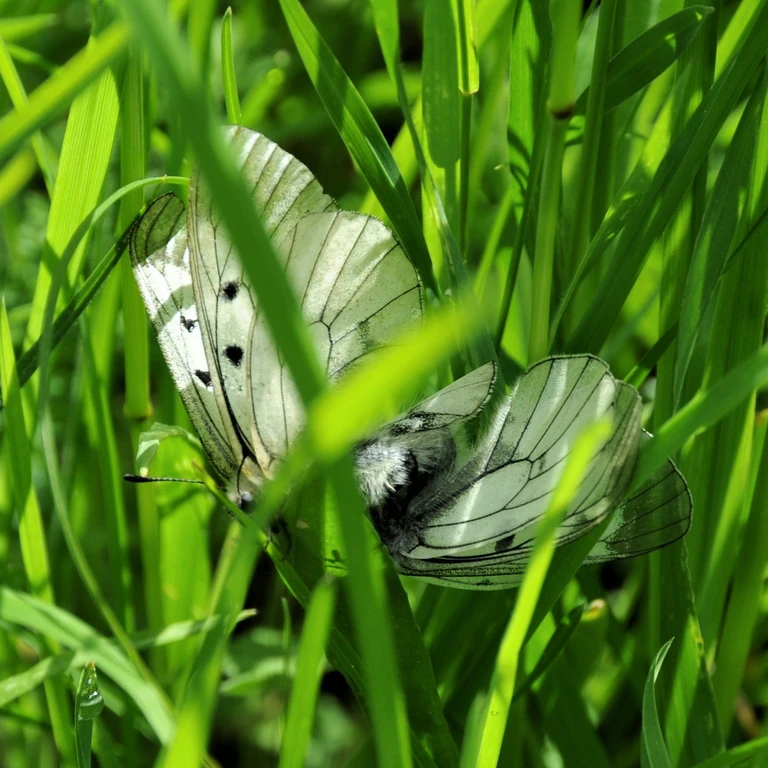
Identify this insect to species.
Parnassius mnemosyne
